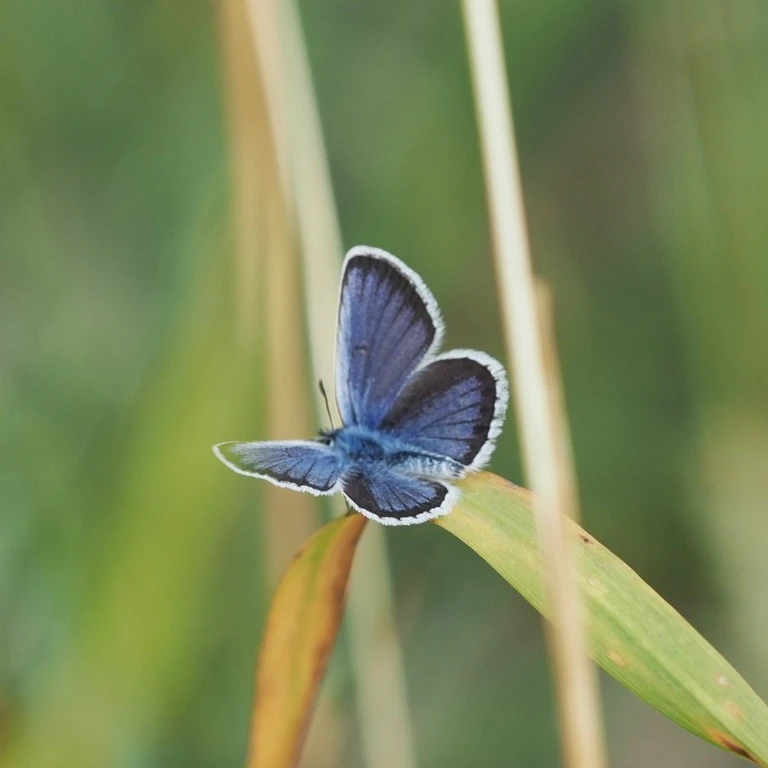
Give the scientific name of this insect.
Plebejus argus
